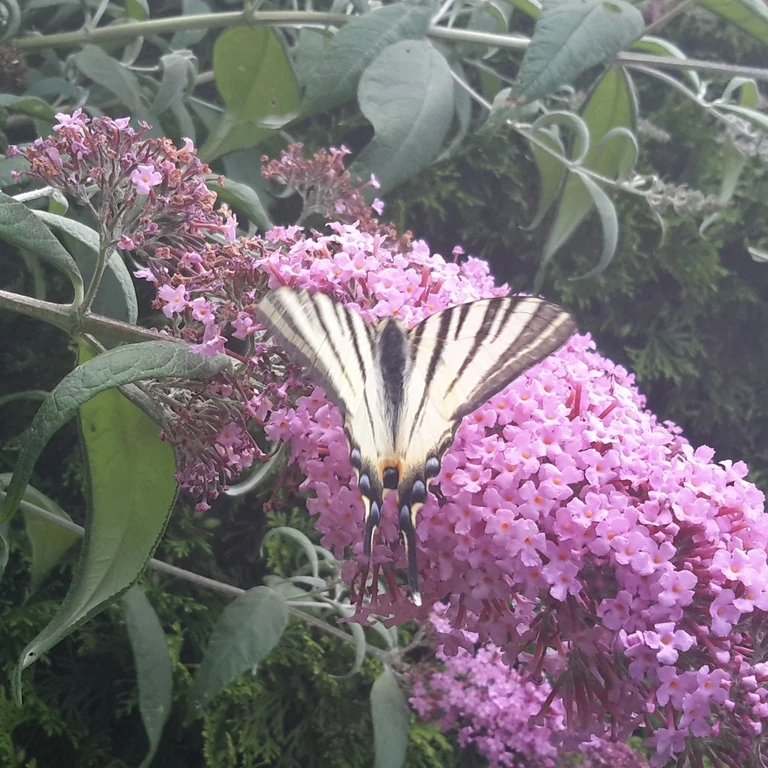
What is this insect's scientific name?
Iphiclides podalirius
